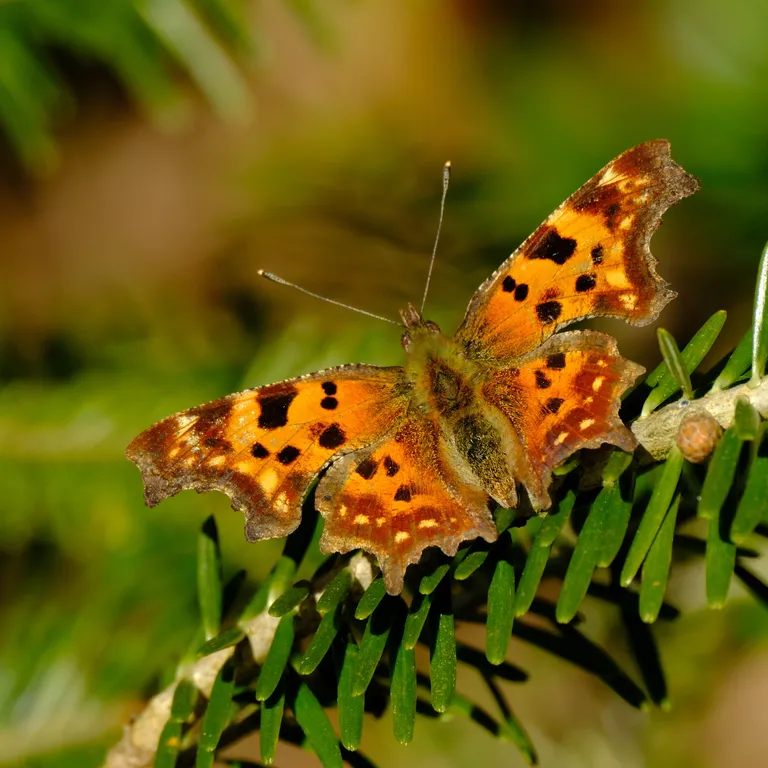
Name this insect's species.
Polygonia c-album
